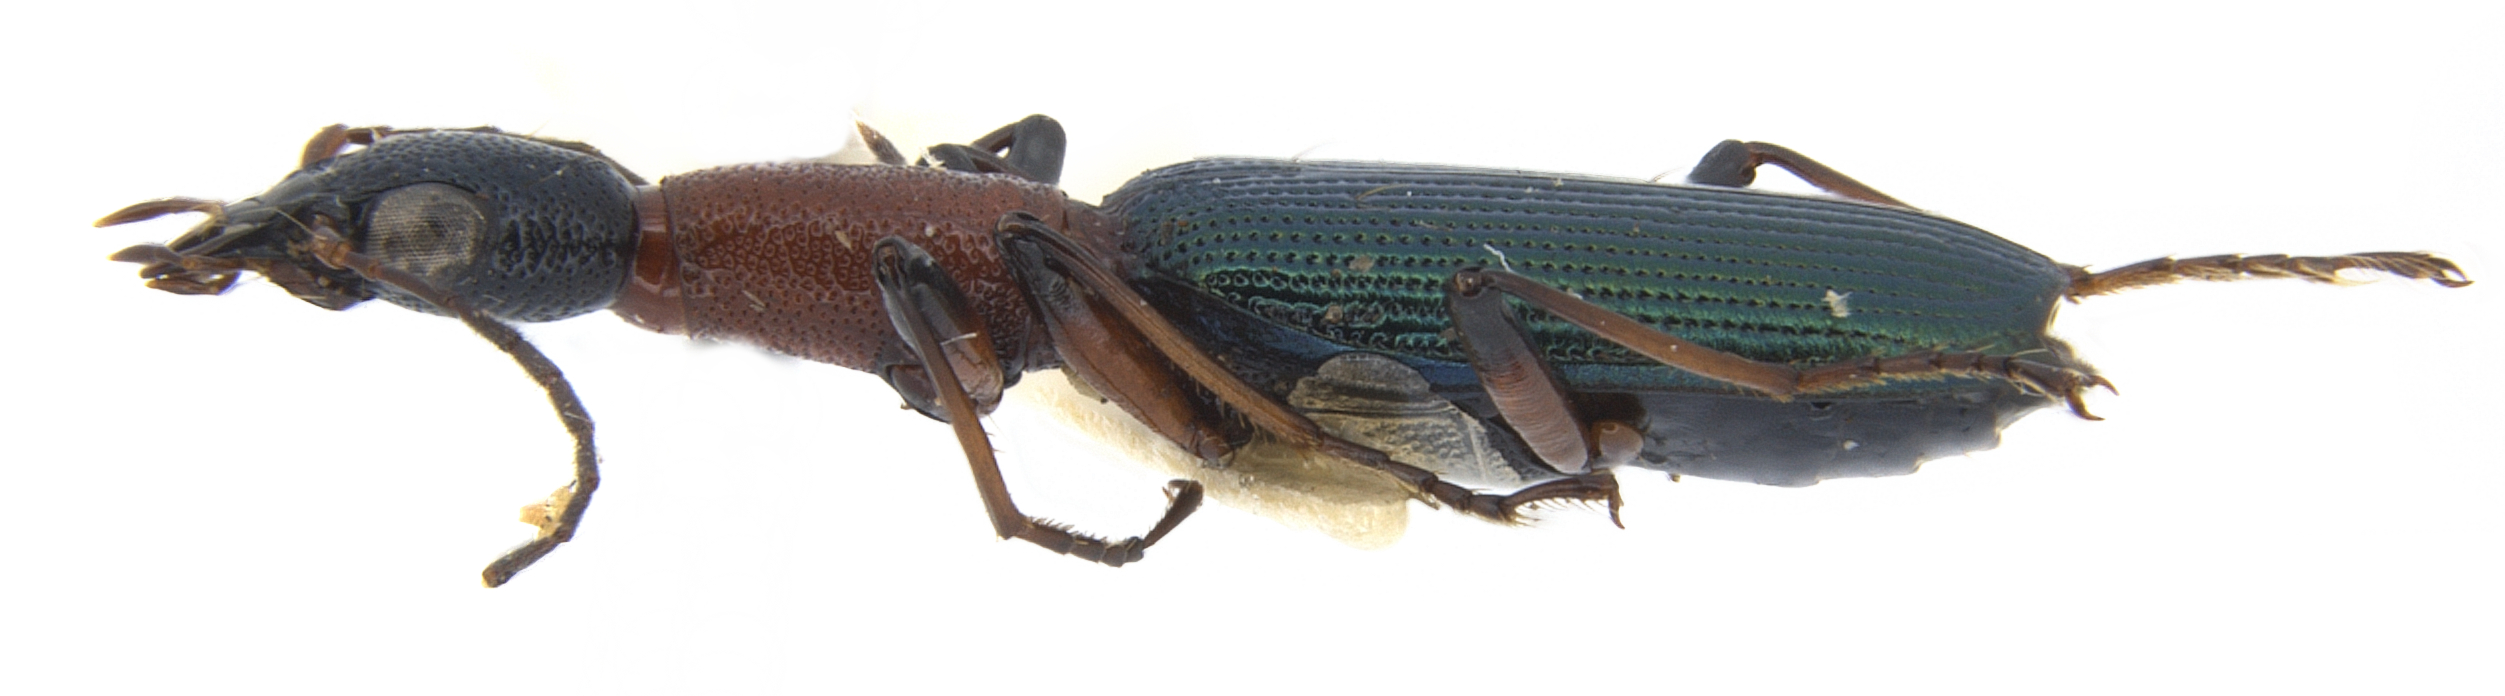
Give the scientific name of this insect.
Stenidia blanda
